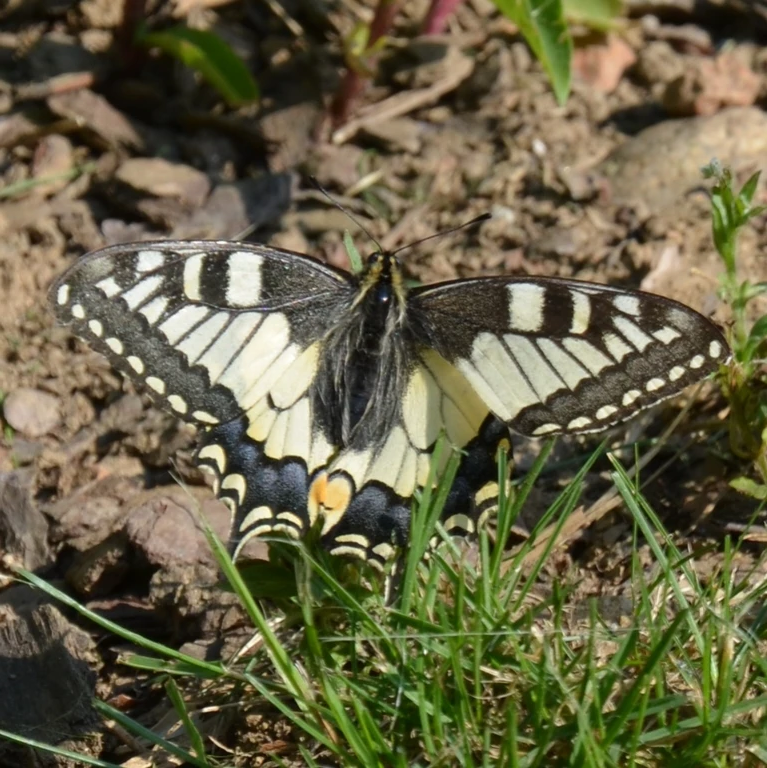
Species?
Papilio machaon
